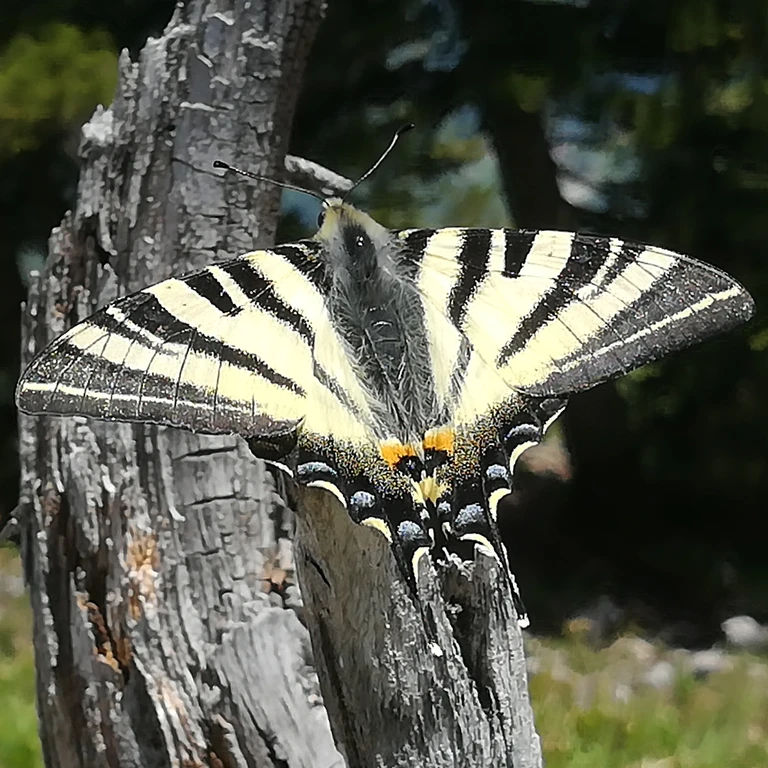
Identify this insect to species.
Iphiclides podalirius
